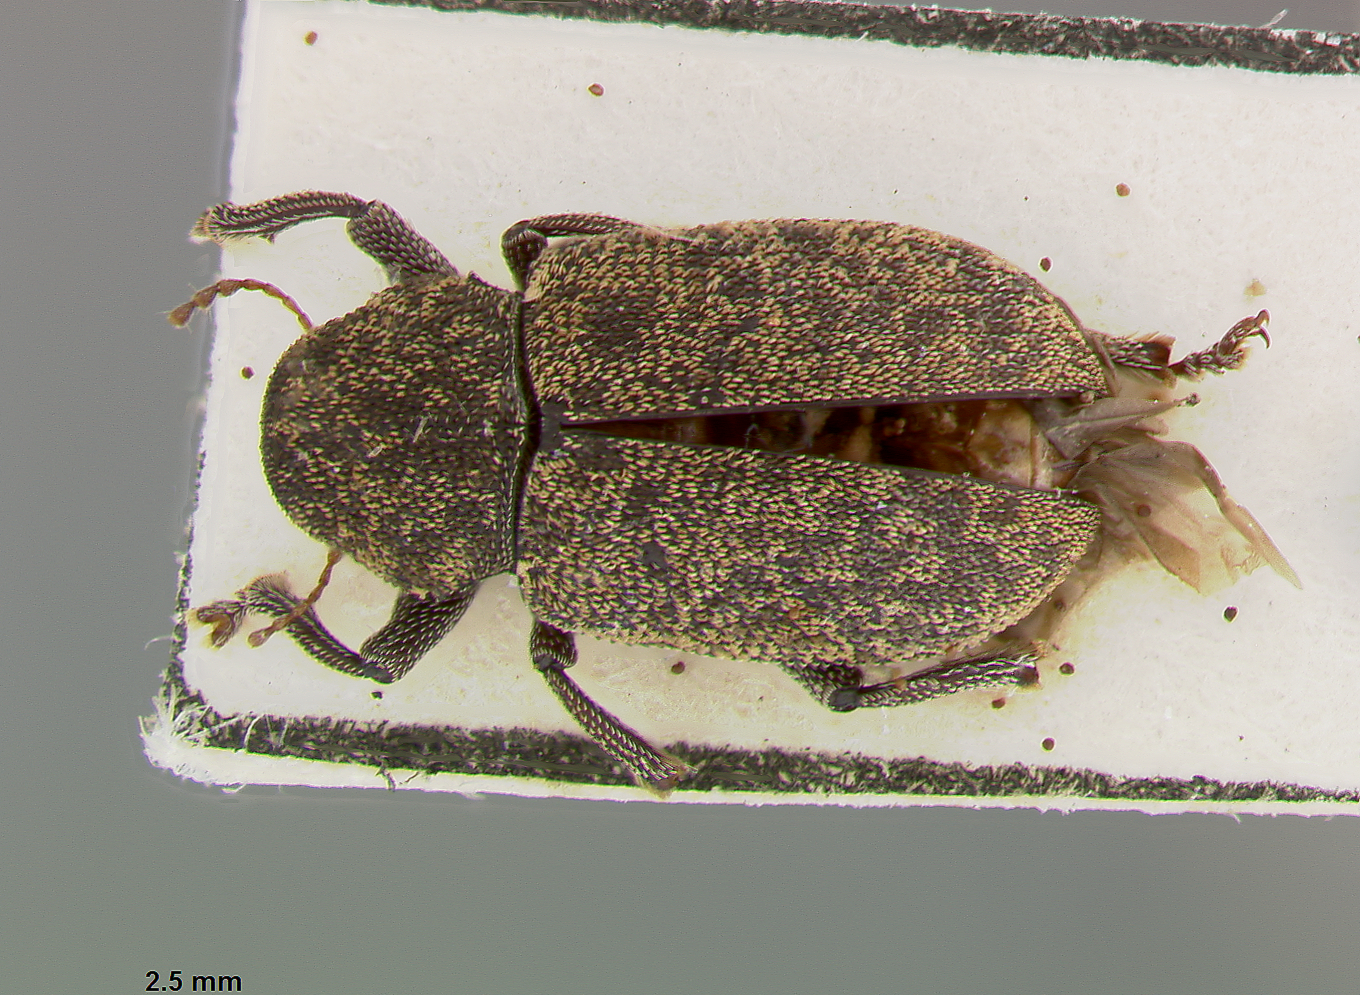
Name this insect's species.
Myochrous mamorensis
